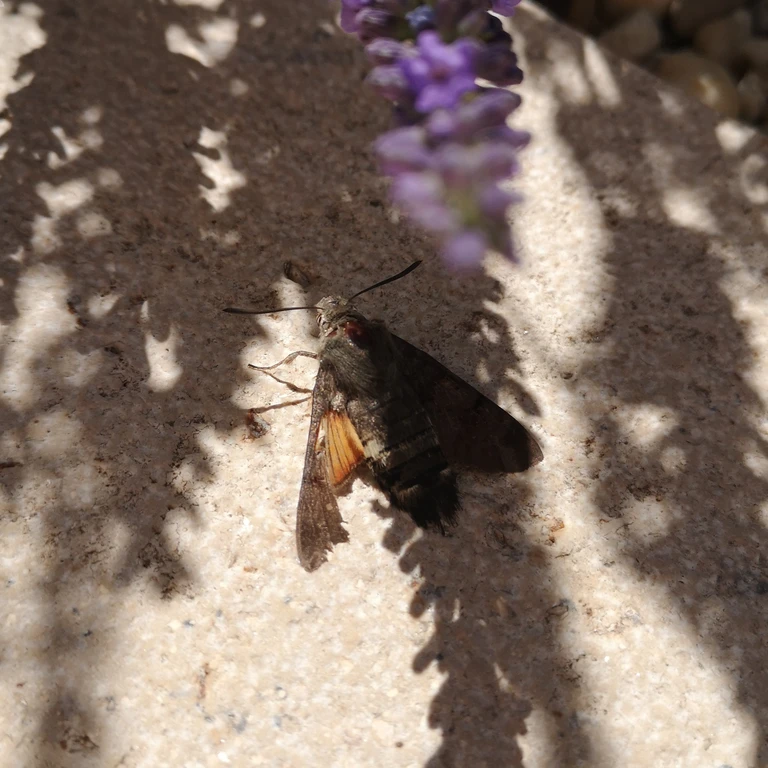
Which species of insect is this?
Macroglossum stellatarum
